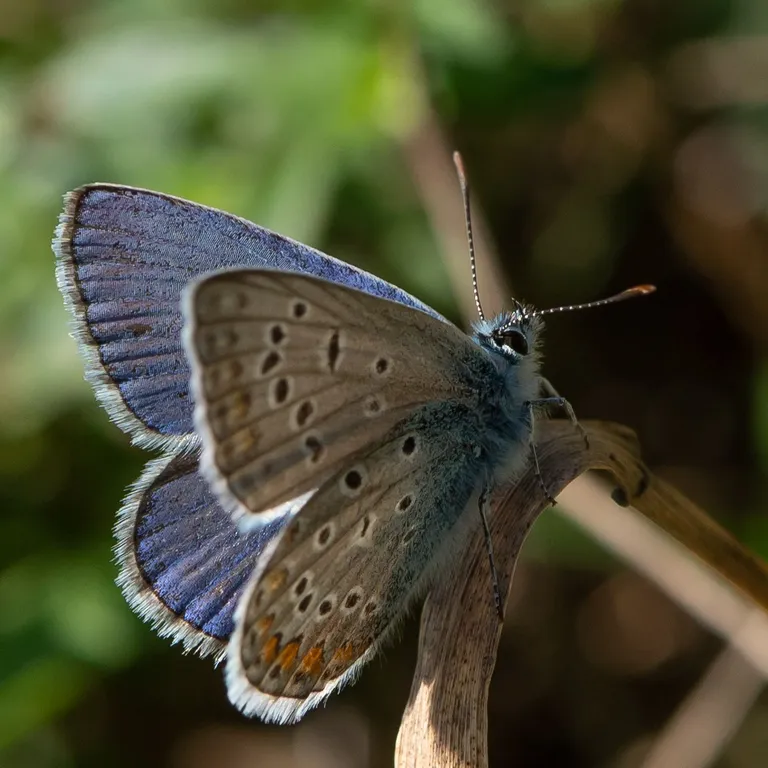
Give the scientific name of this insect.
Polyommatus icarus
